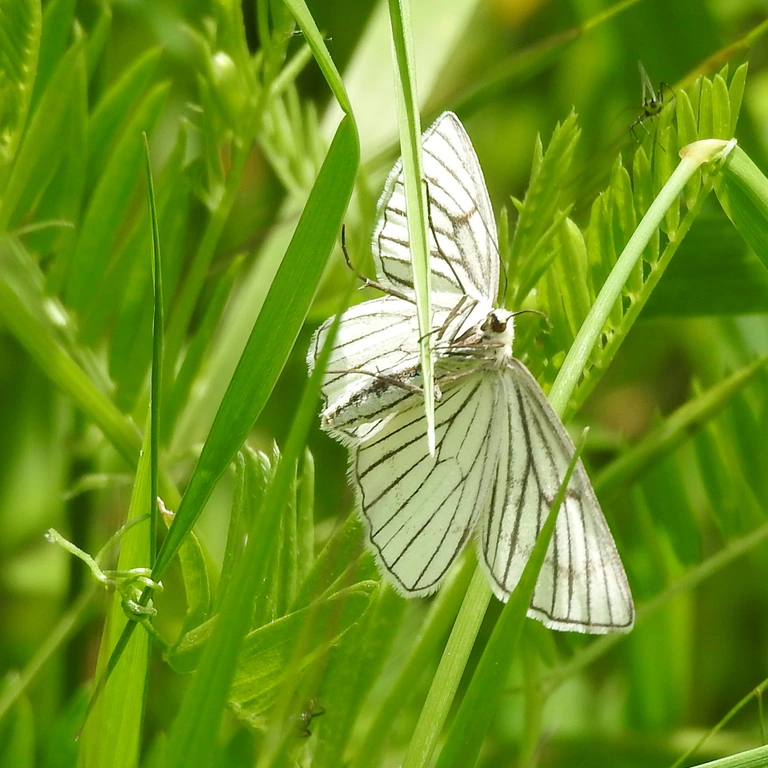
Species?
Siona lineata
